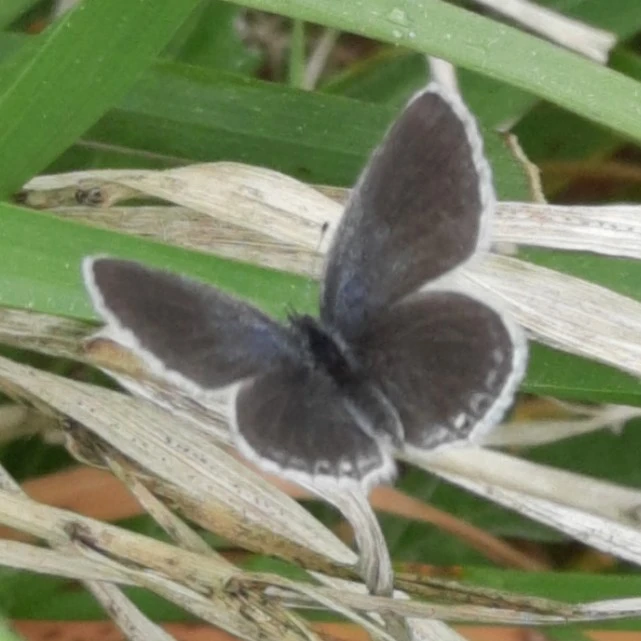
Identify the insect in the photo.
Cupido argiades (also Elkalyce argiades)
